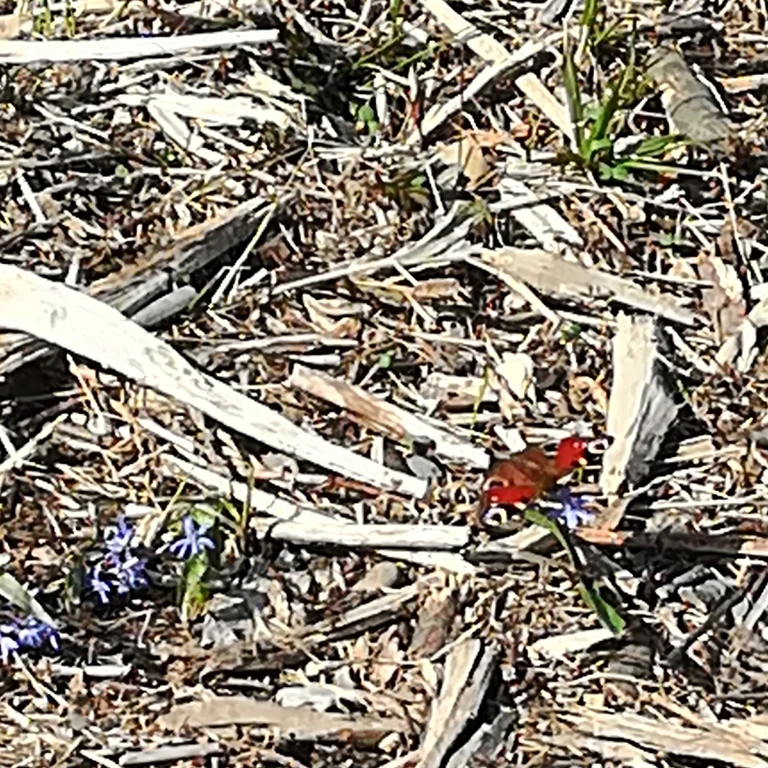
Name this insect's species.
Aglais io
